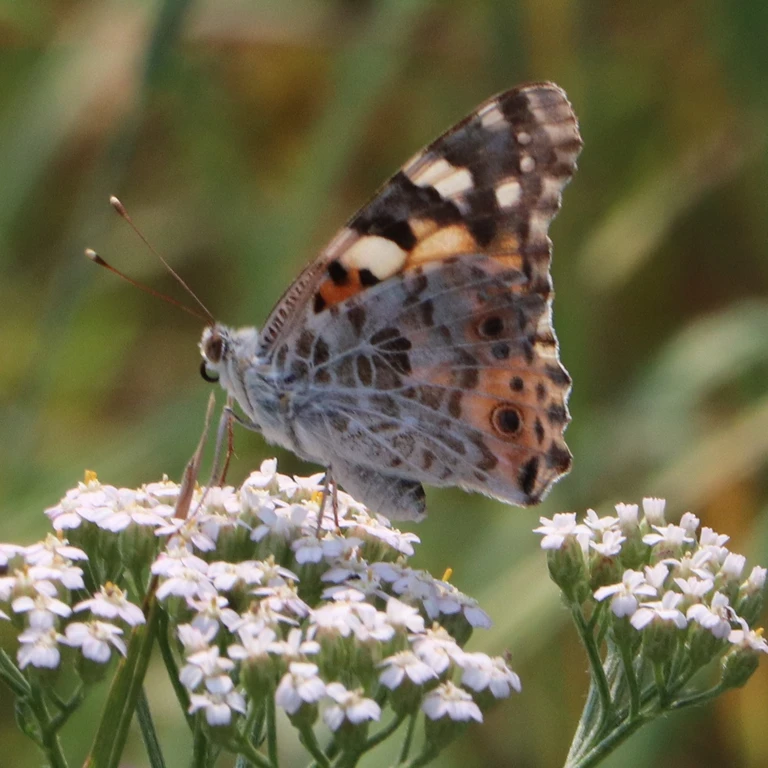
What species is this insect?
Vanessa cardui
